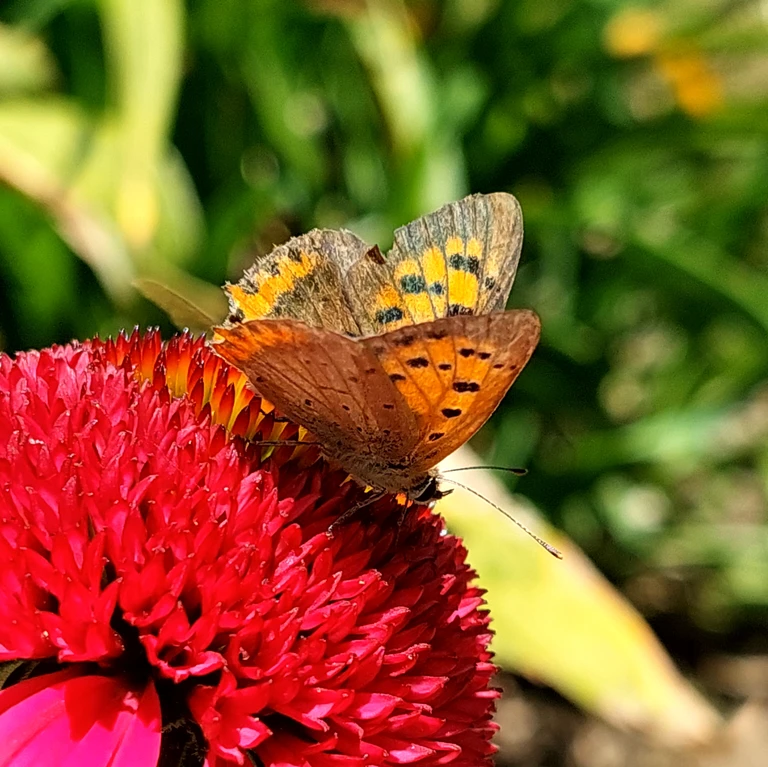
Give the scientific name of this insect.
Lycaena phlaeas
